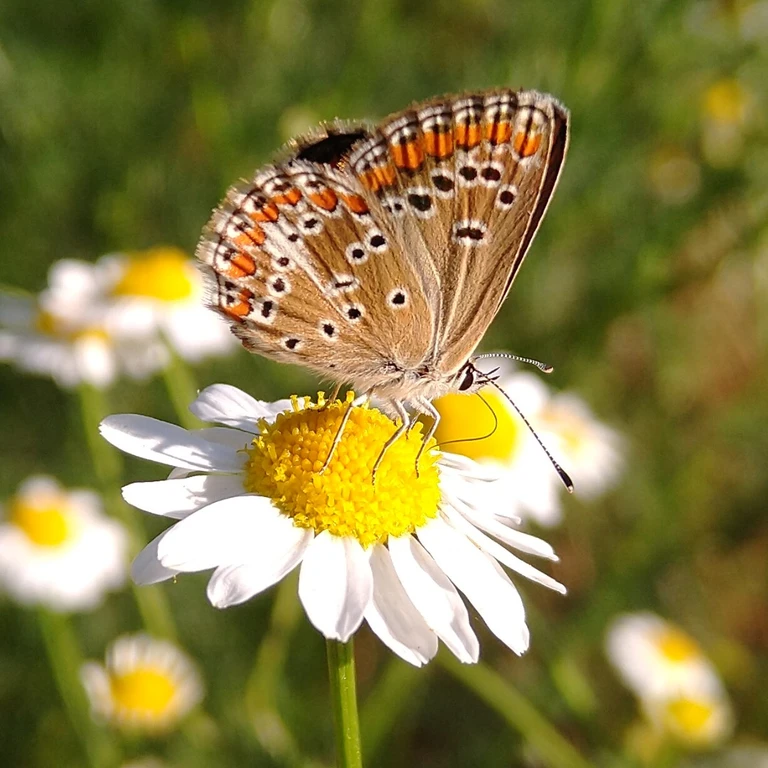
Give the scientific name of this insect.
Aricia agestis/artaxerxes
